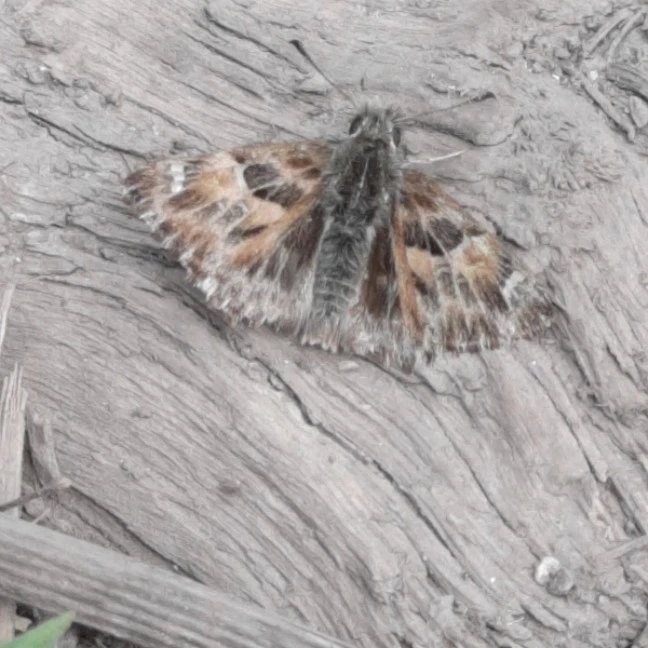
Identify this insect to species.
Carcharodus alceae
